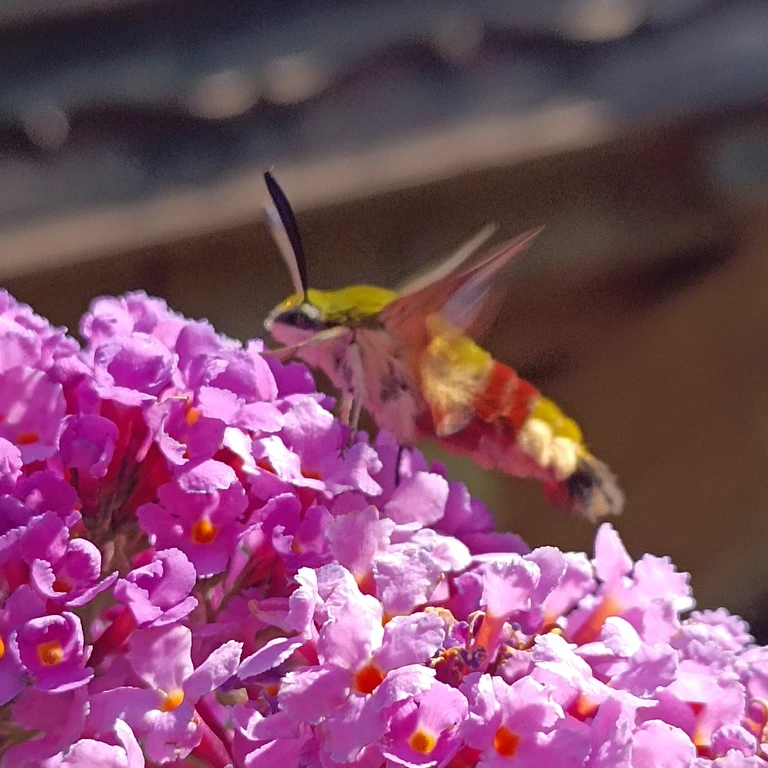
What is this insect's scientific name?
Hemaris fuciformis
